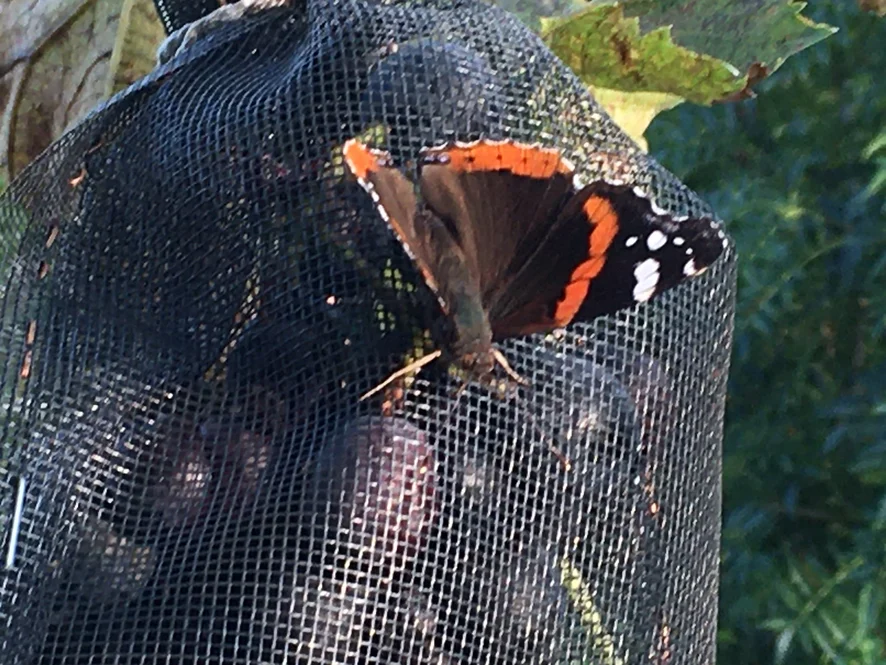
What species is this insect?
Vanessa atalanta
